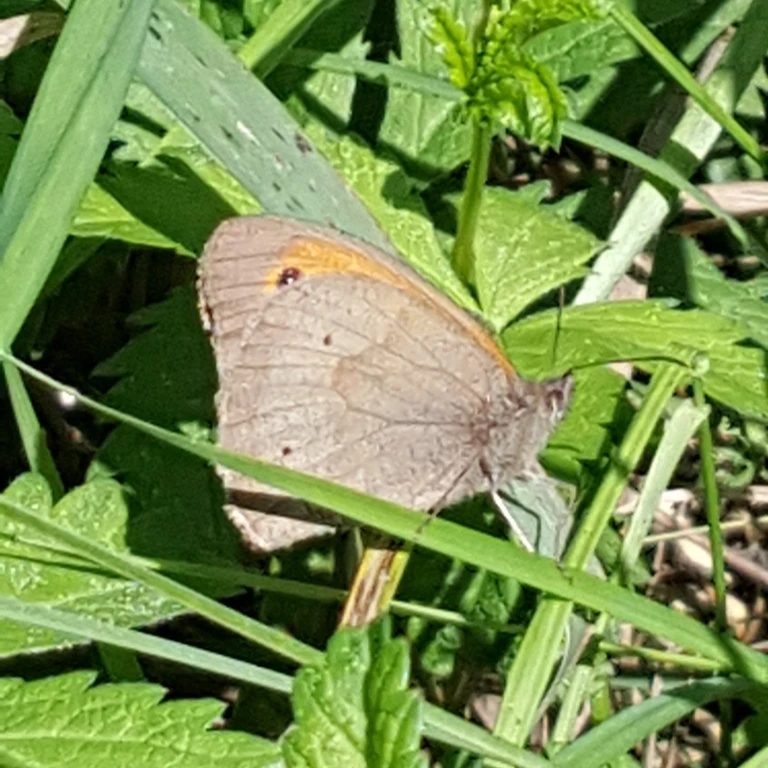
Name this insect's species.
Maniola jurtina
